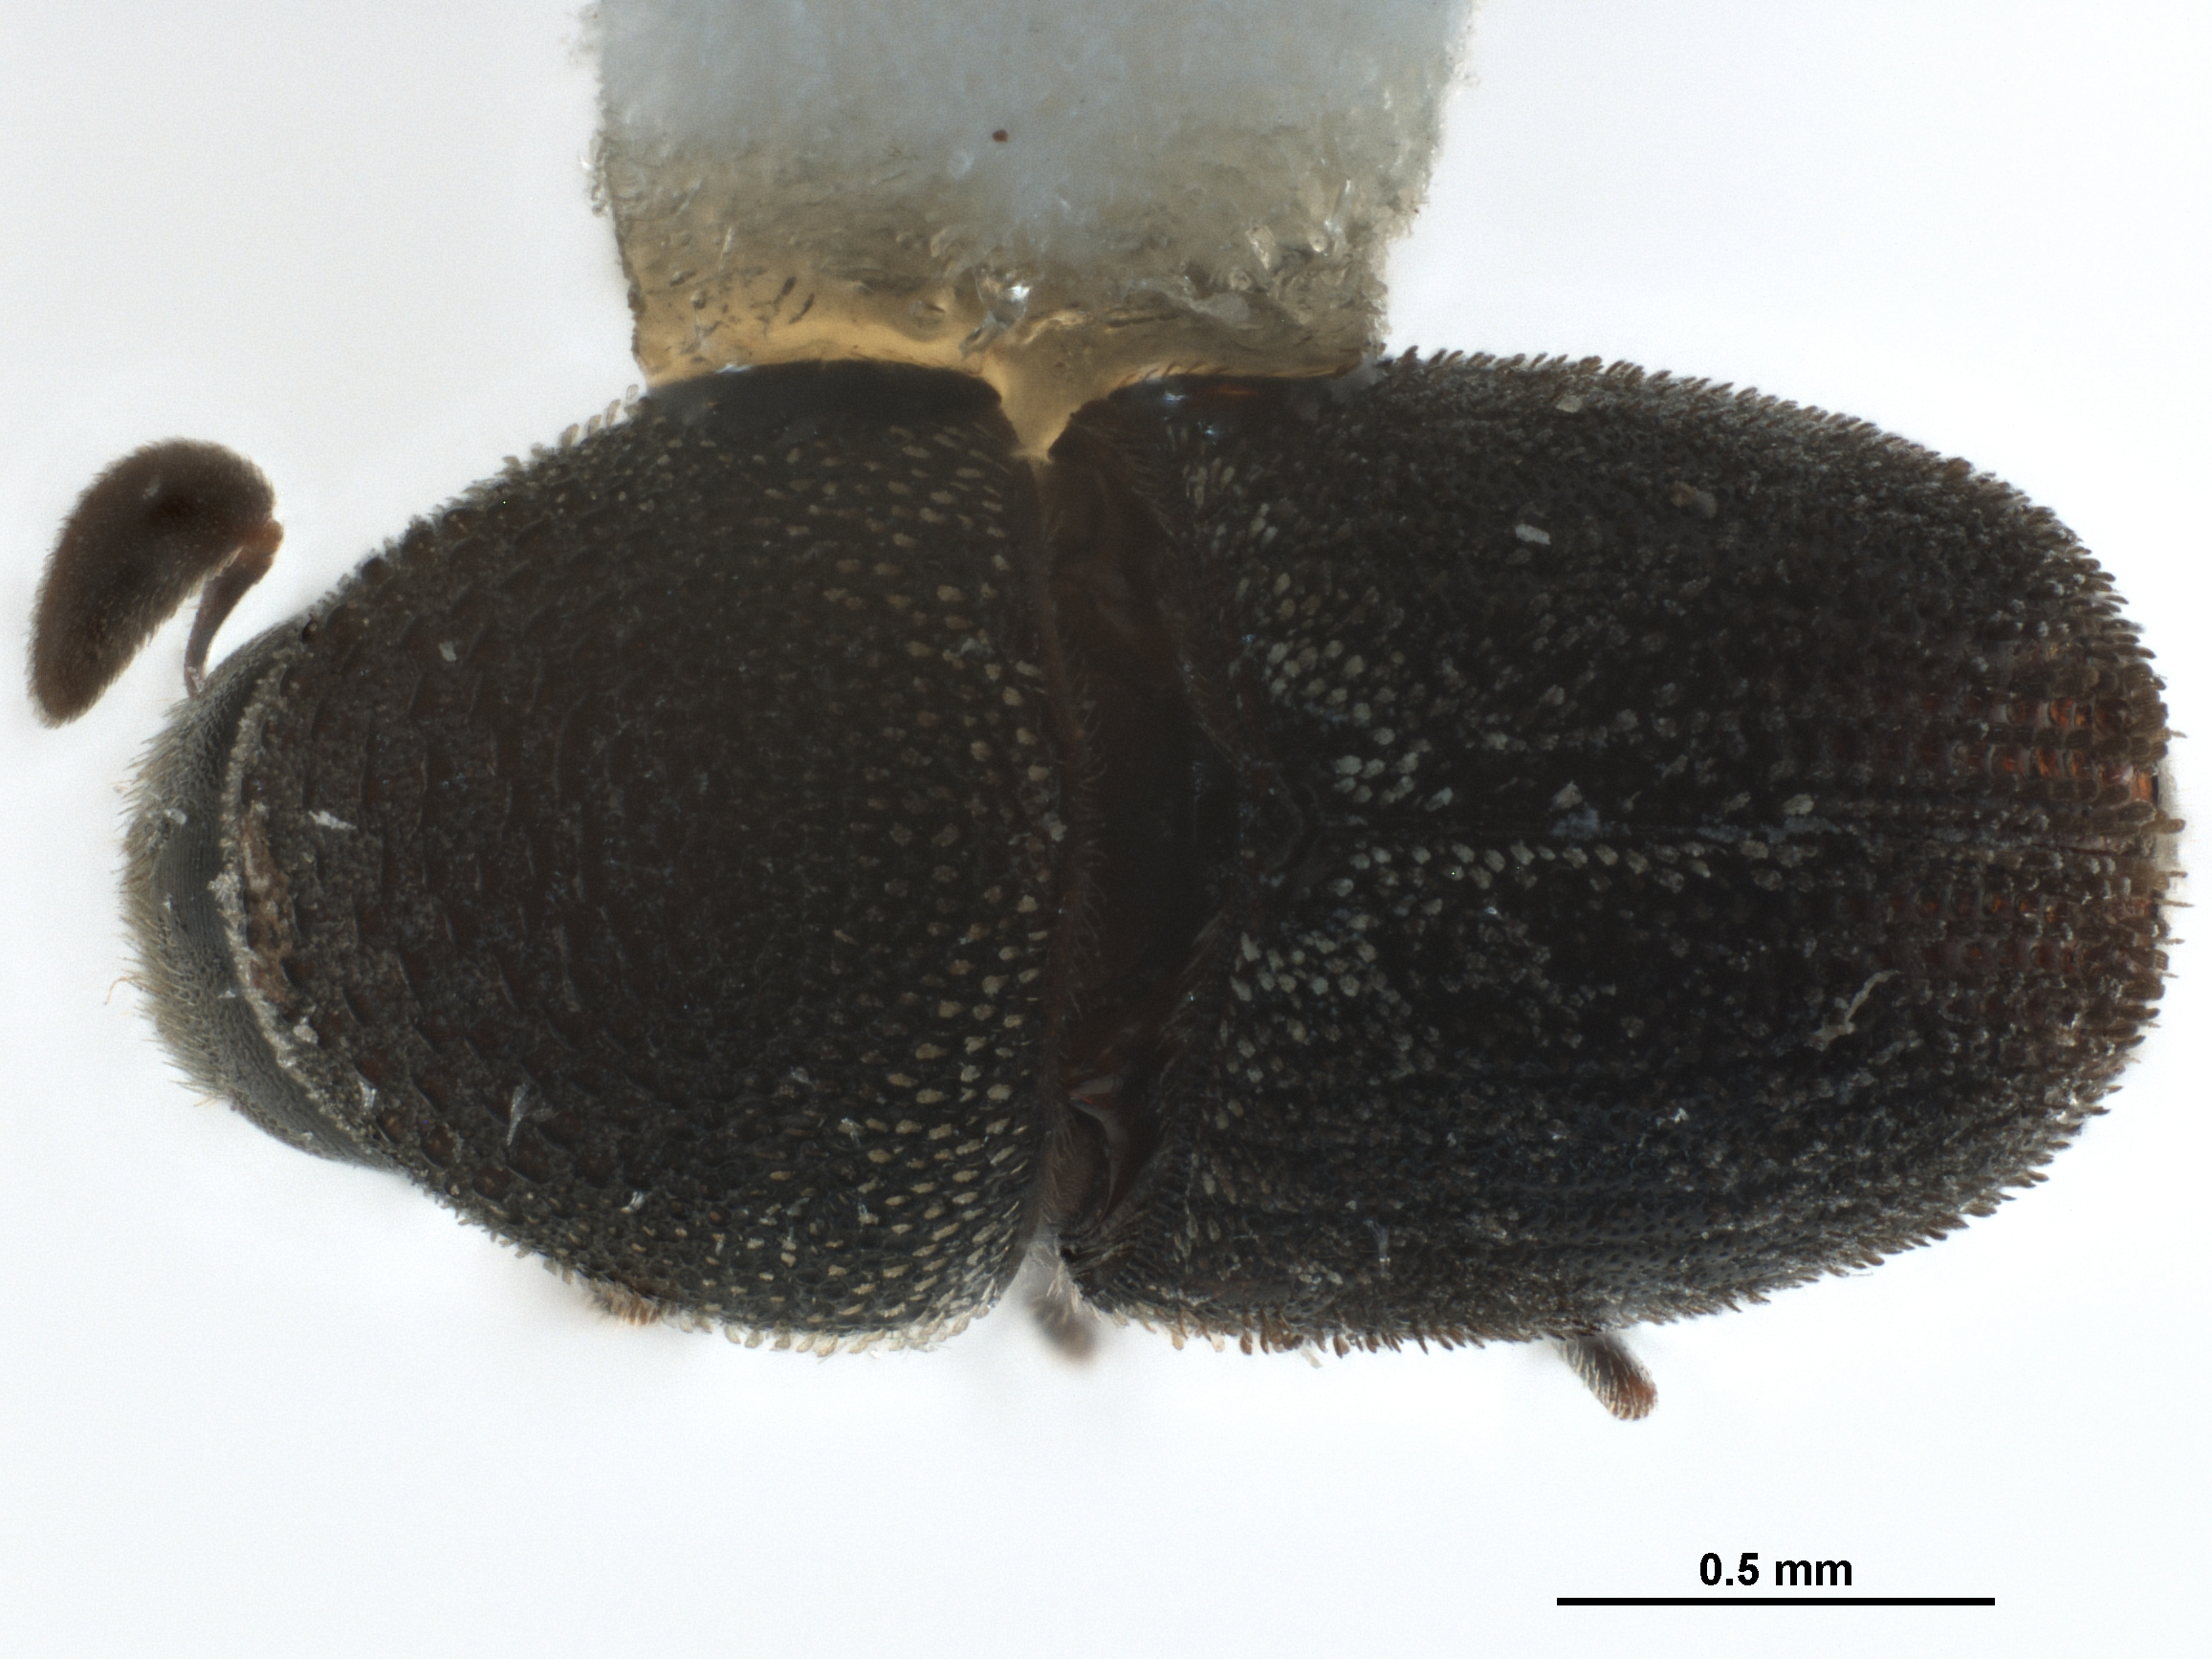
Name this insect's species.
Scolytogenes darwini
